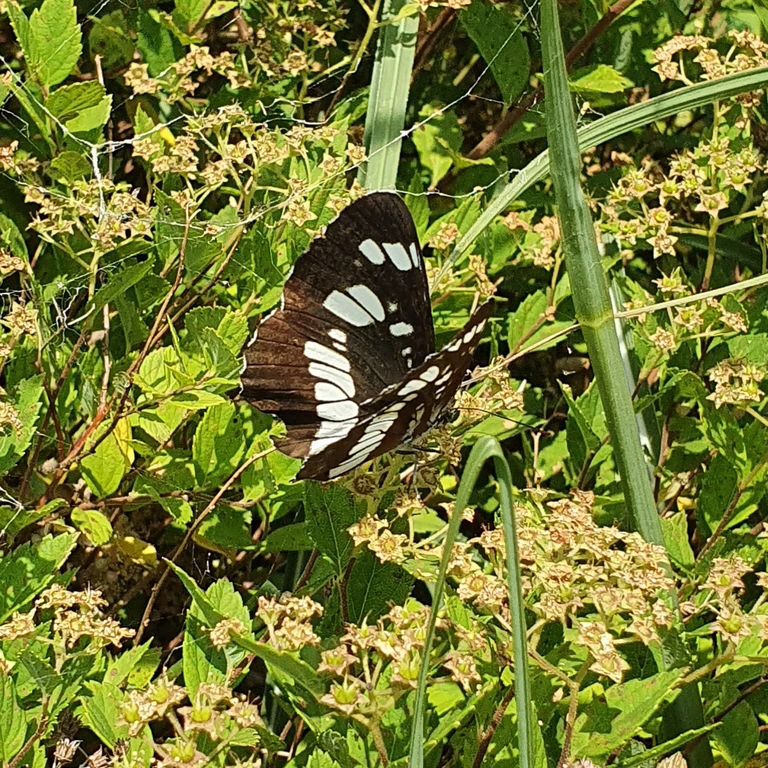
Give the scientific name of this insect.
Neptis rivularis
